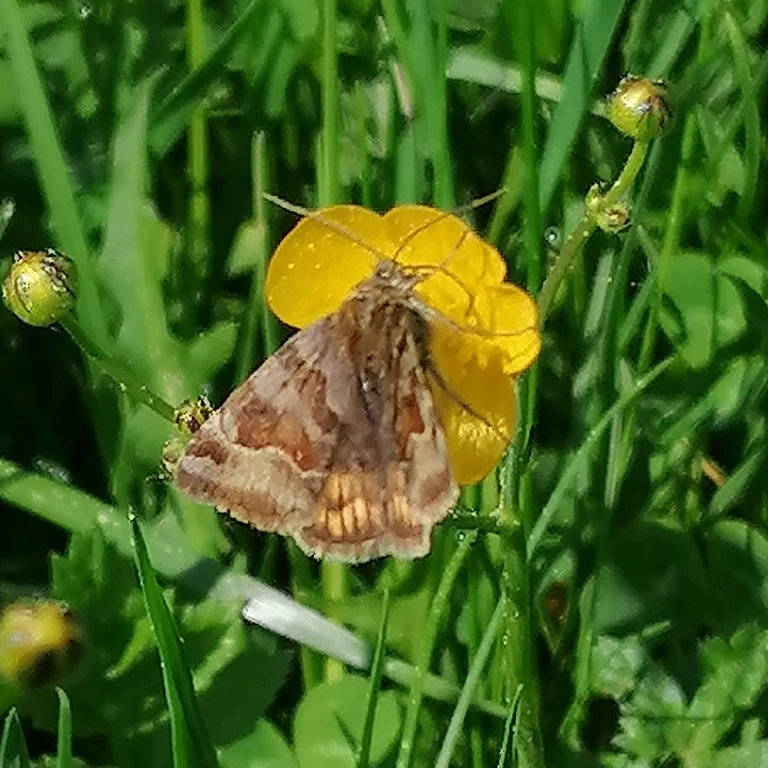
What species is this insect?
Euclidia glyphica
